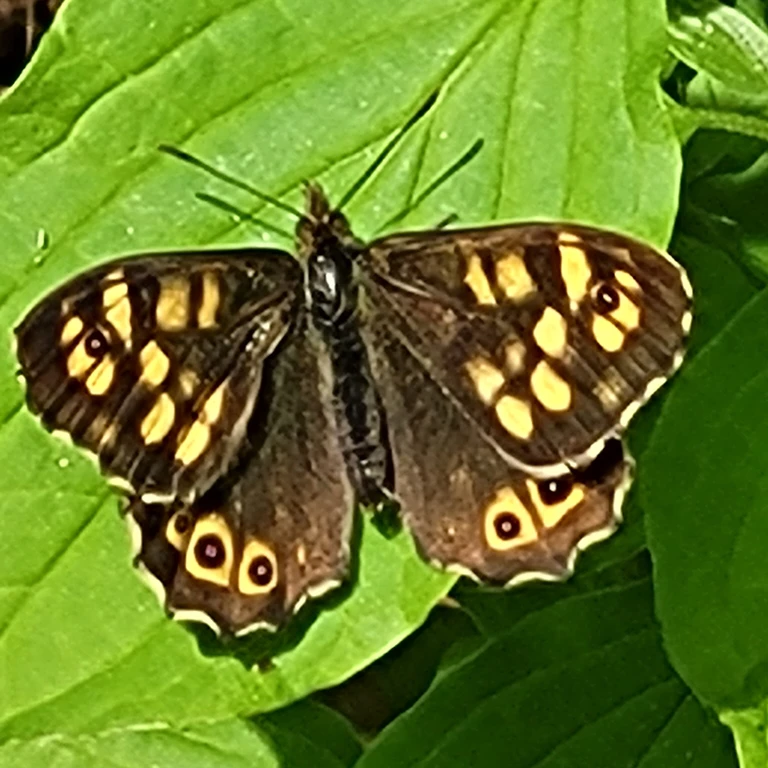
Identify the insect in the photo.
Pararge aegeria
